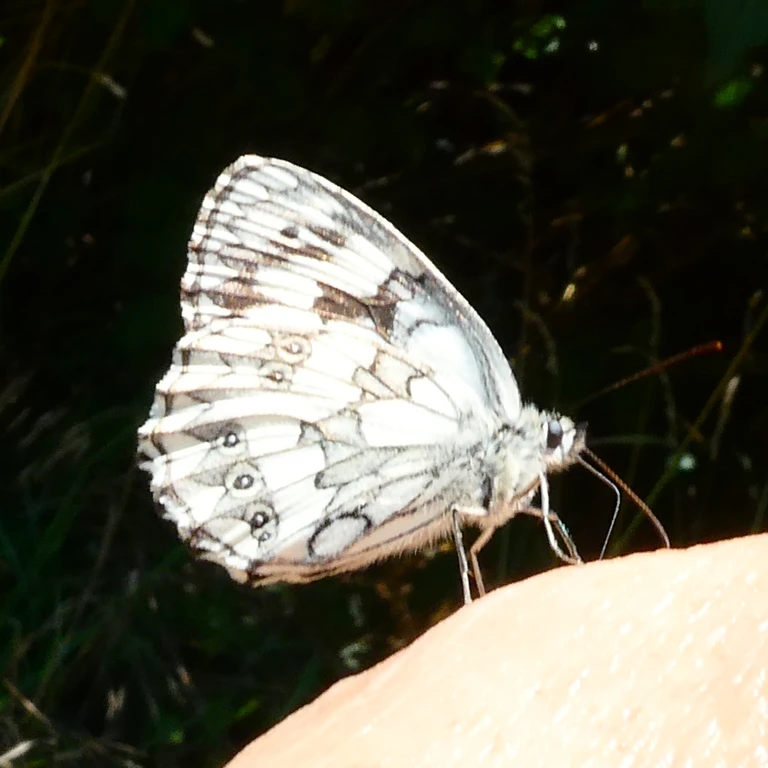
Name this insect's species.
Melanargia galathea
